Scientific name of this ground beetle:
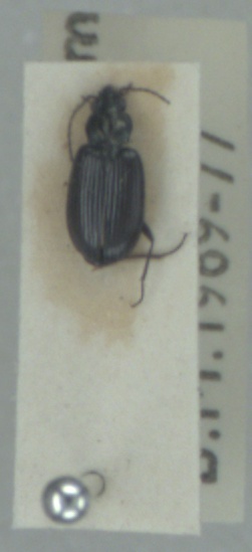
Bembidion prasinum
